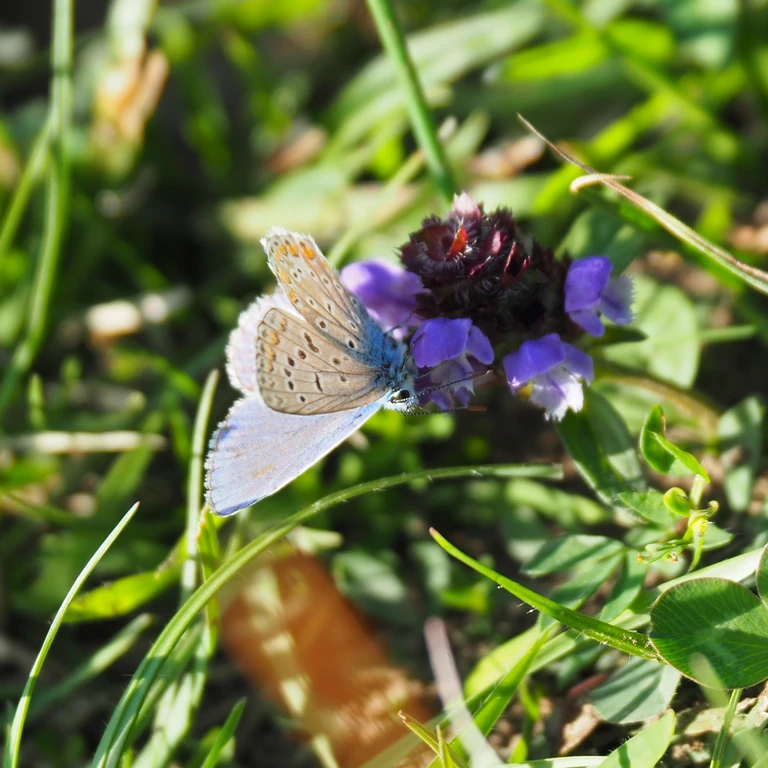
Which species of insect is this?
Polyommatus icarus
